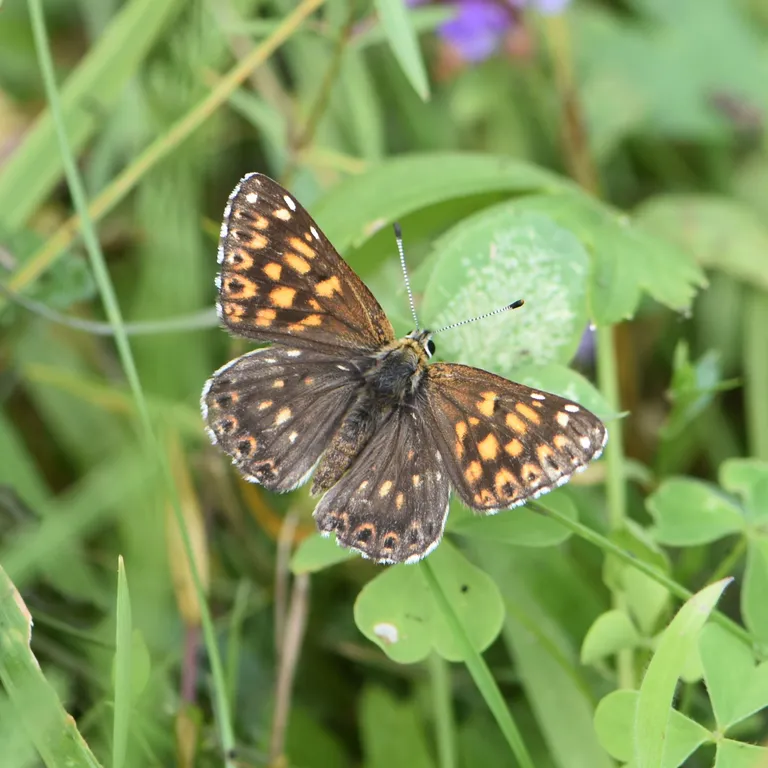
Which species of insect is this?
Hamearis lucina
